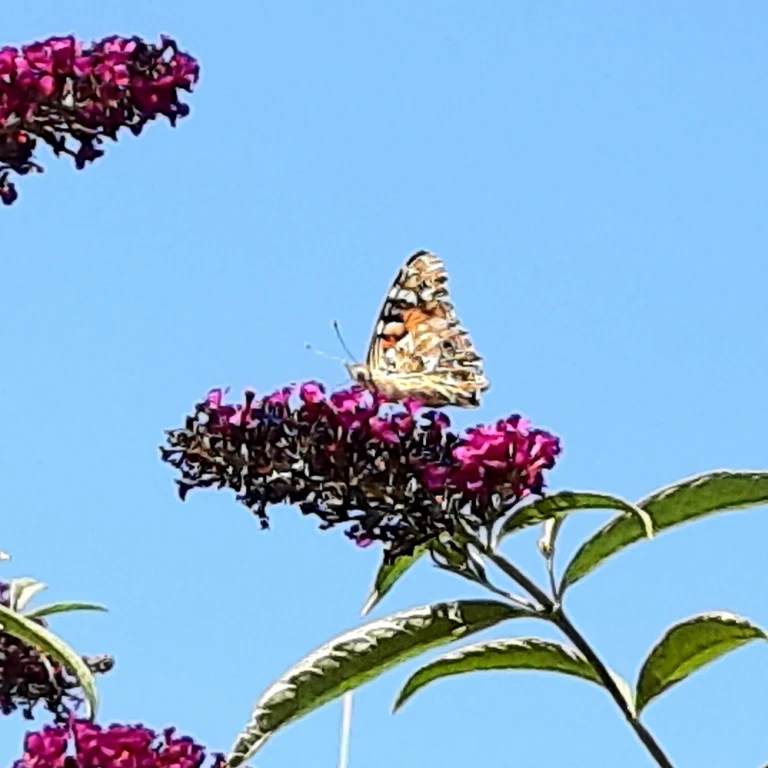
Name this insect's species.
Vanessa cardui
